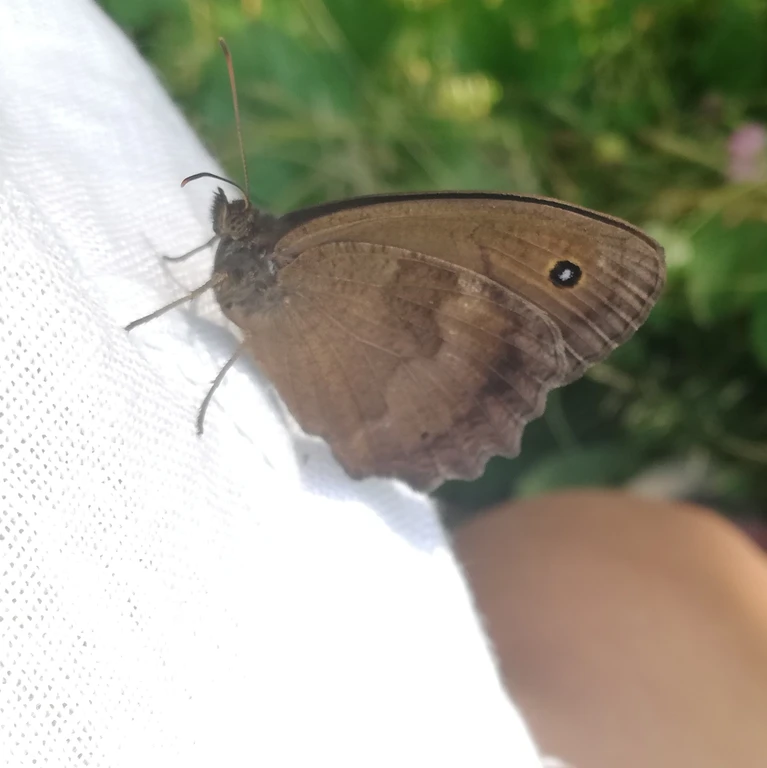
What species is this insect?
Minois dryas
